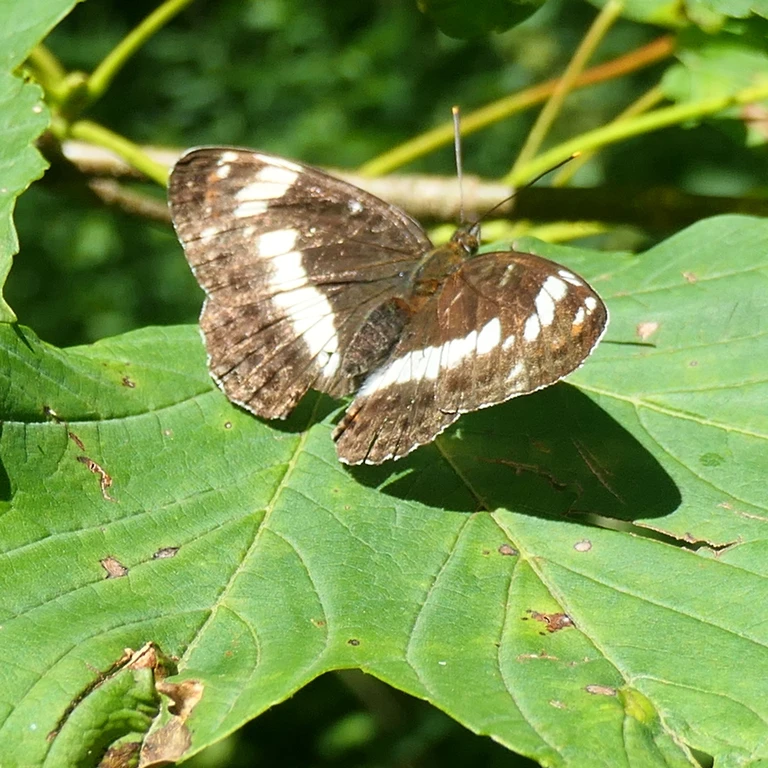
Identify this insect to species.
Limenitis camilla (also Ladoga camilla)
